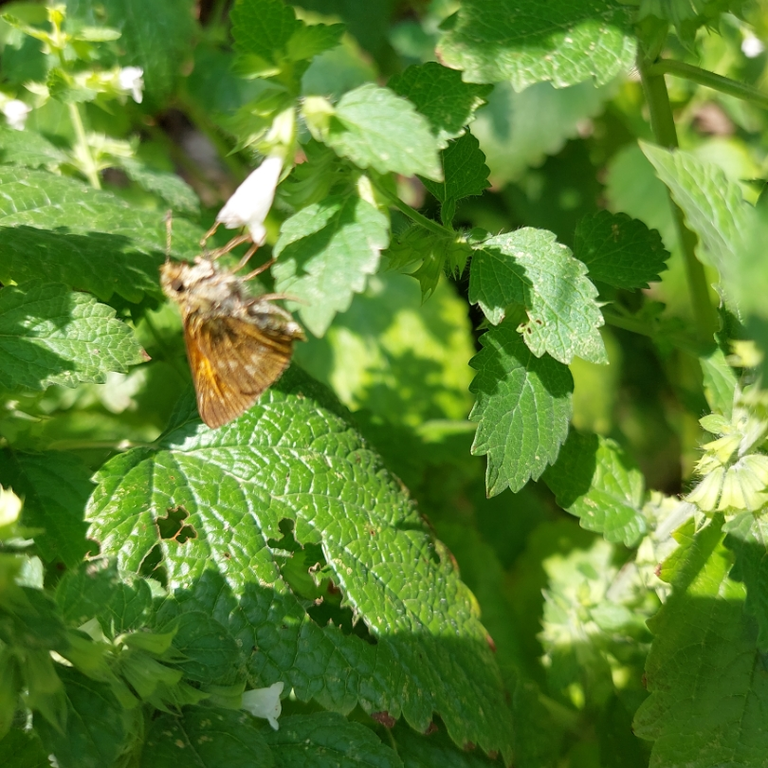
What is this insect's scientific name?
Ochlodes sylvanus (also Ochlodes venata)
